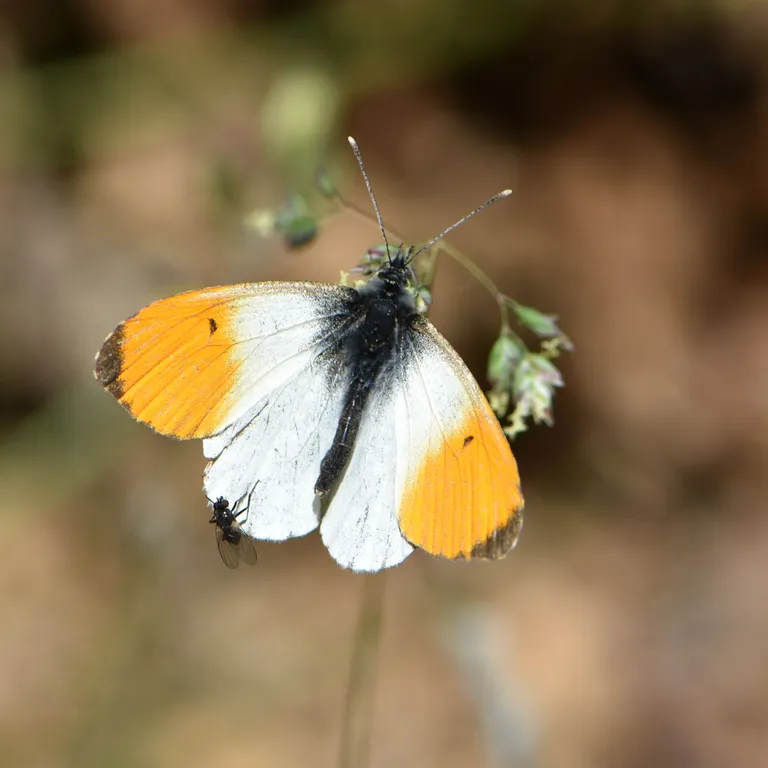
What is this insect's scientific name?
Anthocharis cardamines
